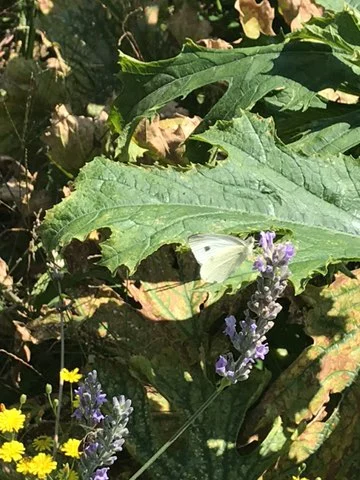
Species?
Pieris rapae
